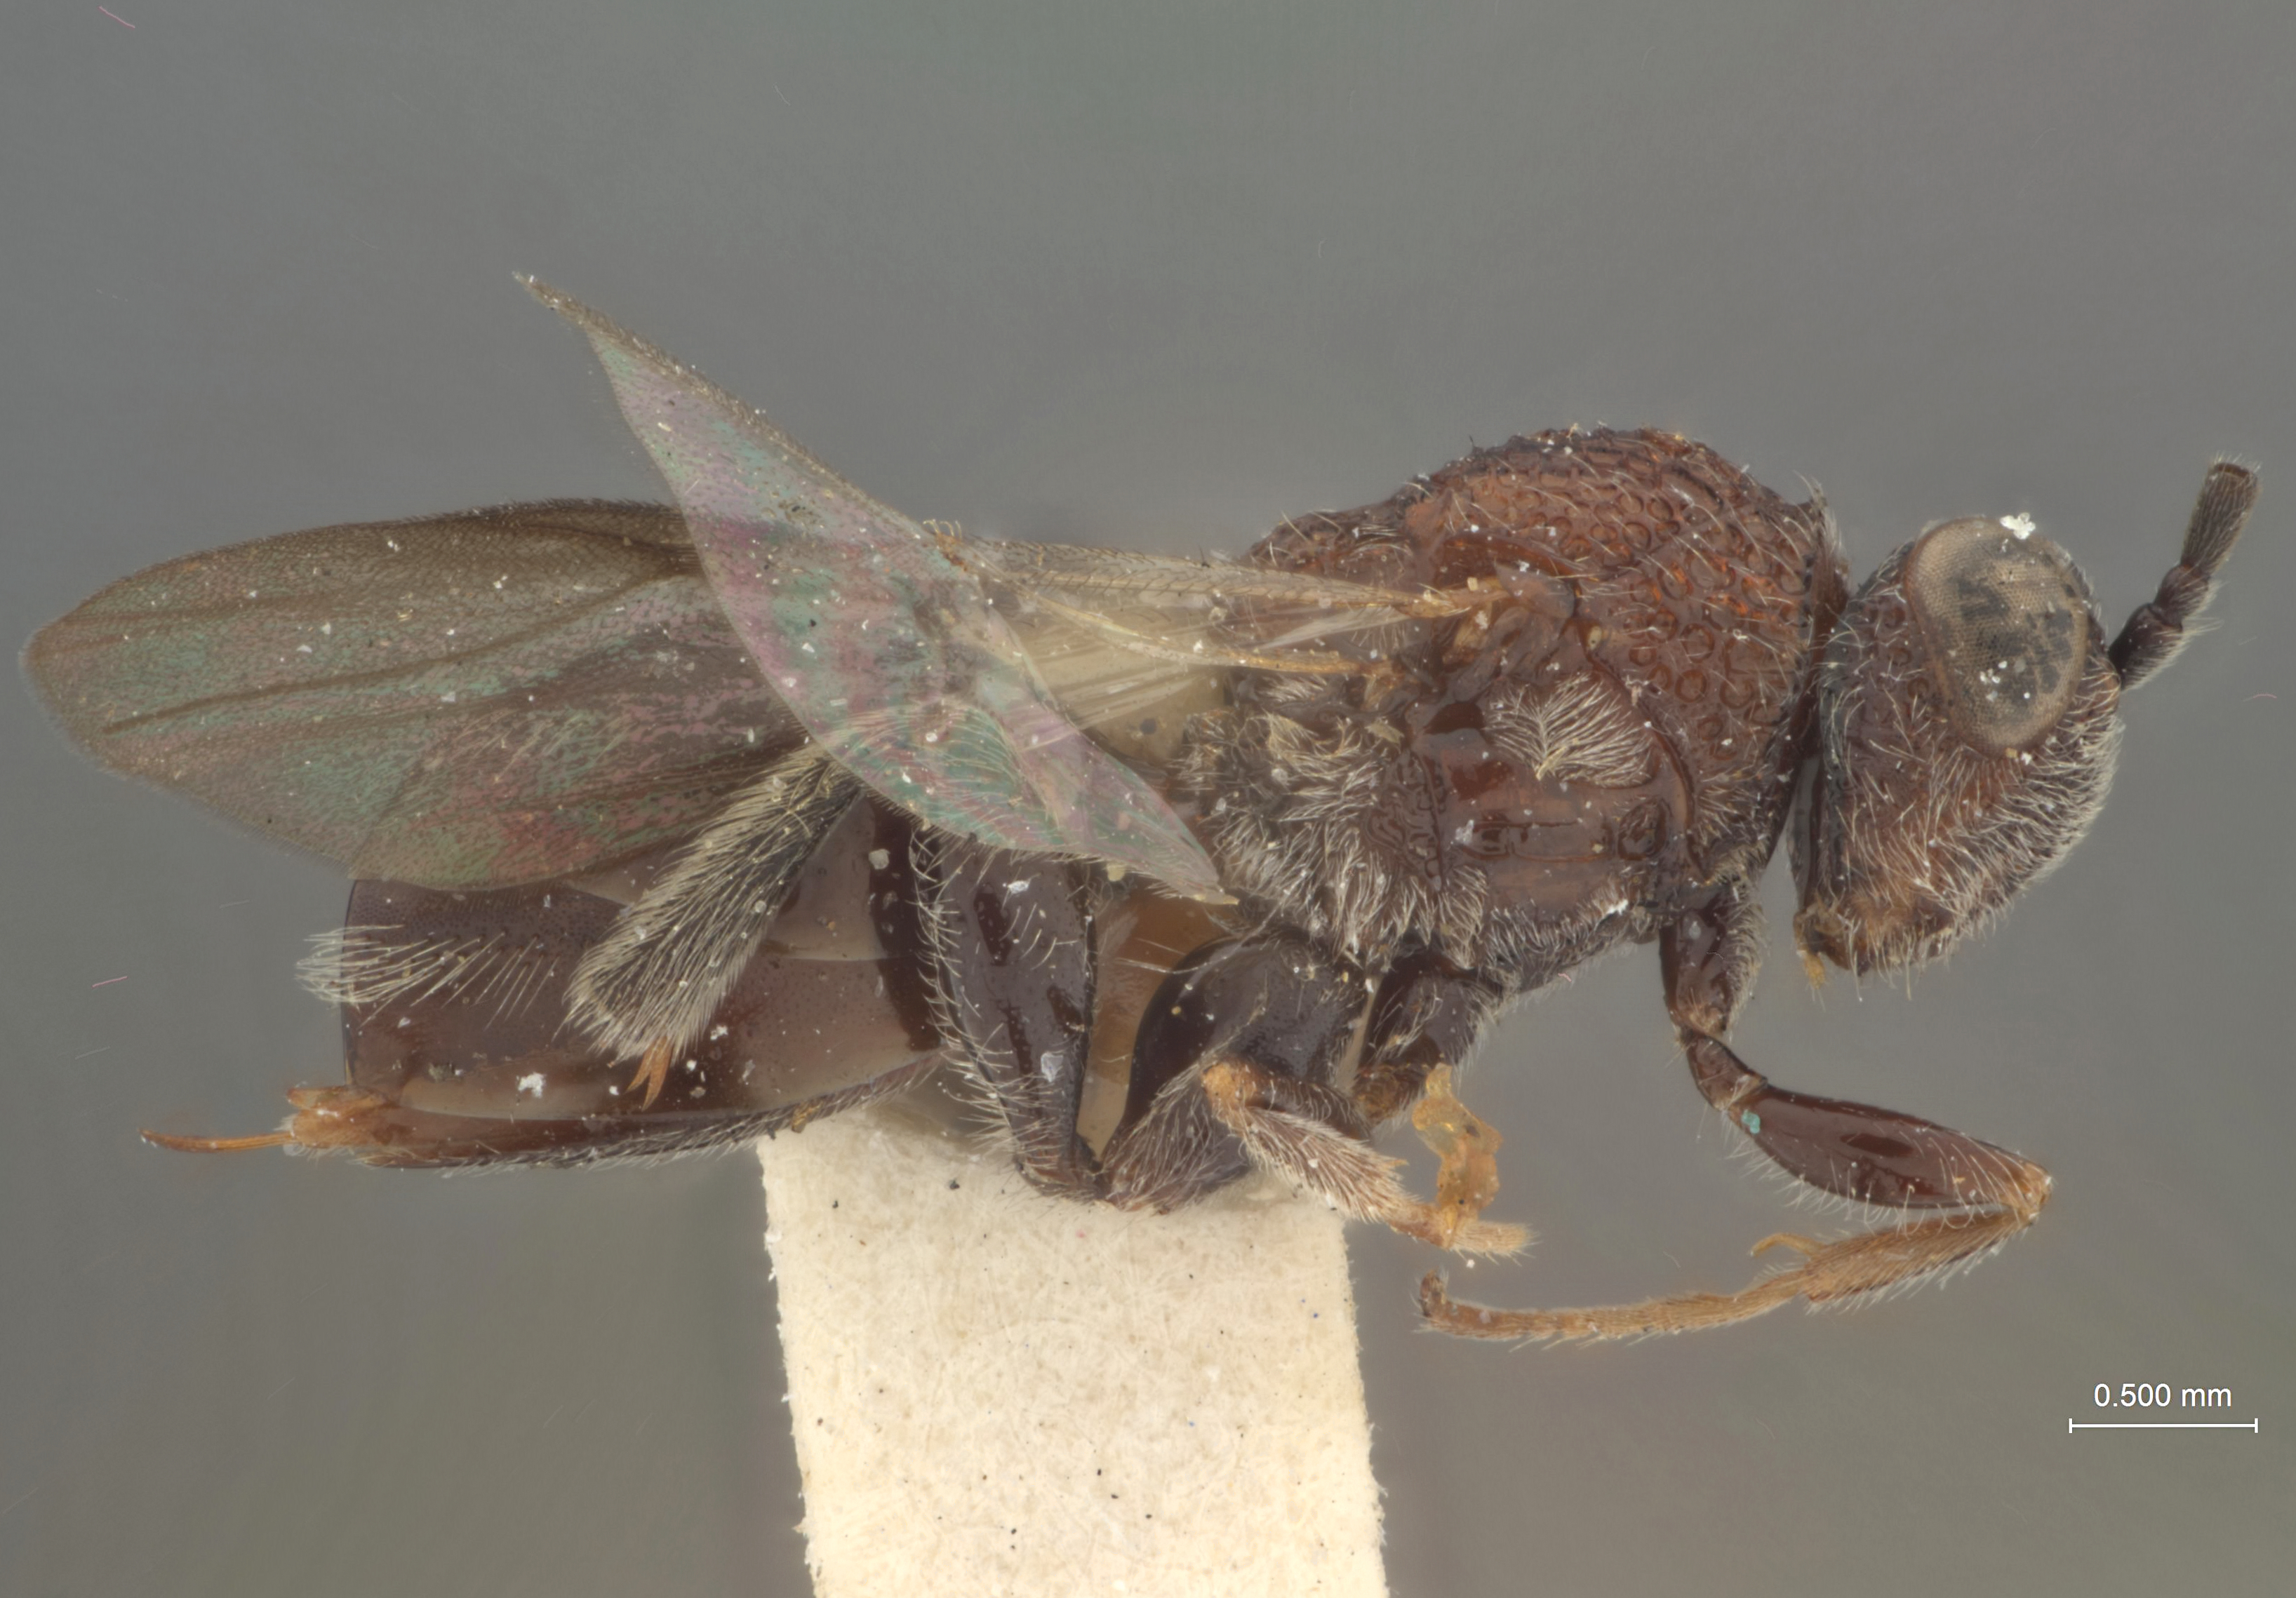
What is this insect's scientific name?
Allocynips borneensis
